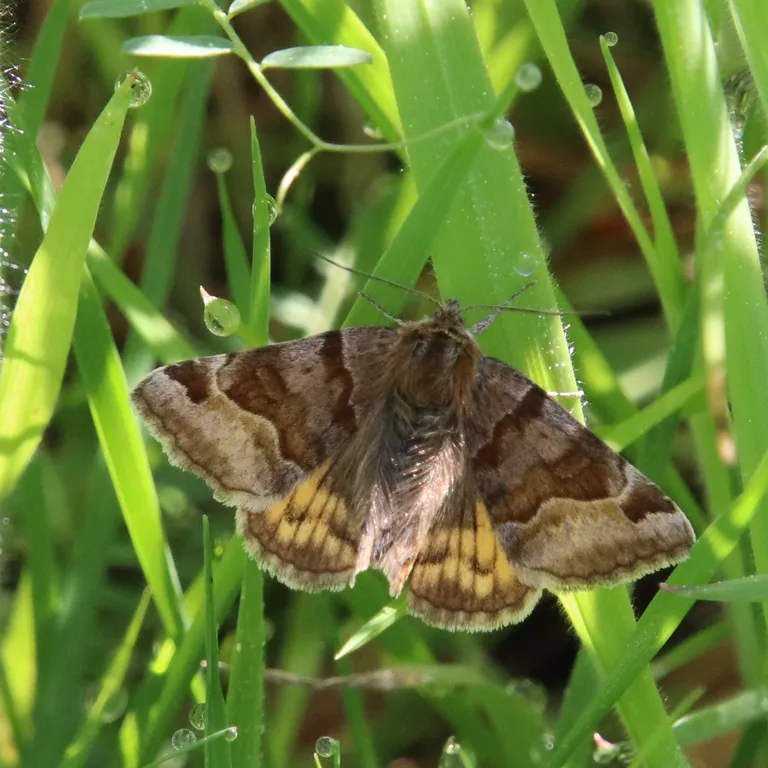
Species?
Euclidia glyphica
